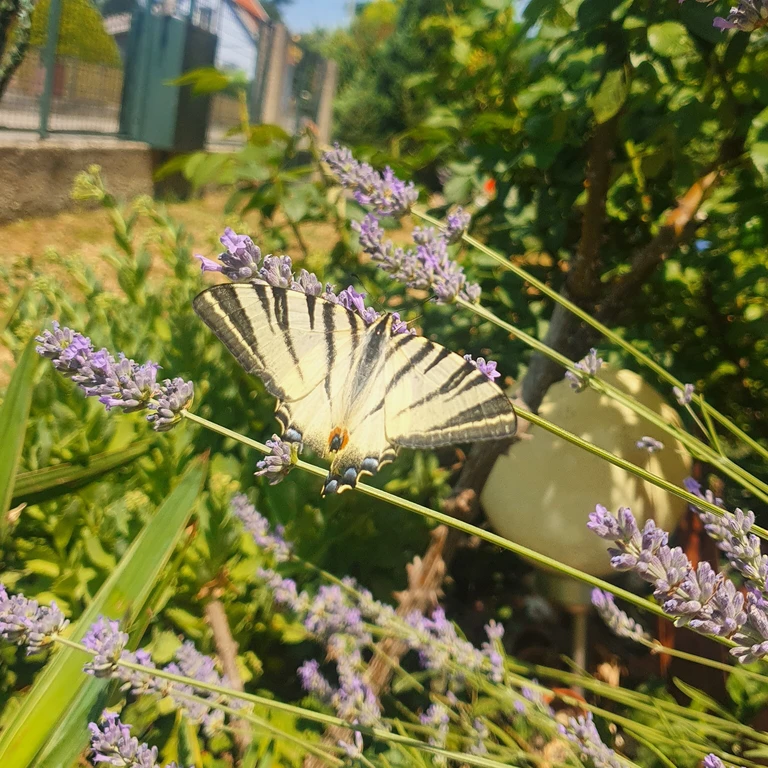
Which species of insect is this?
Iphiclides podalirius
